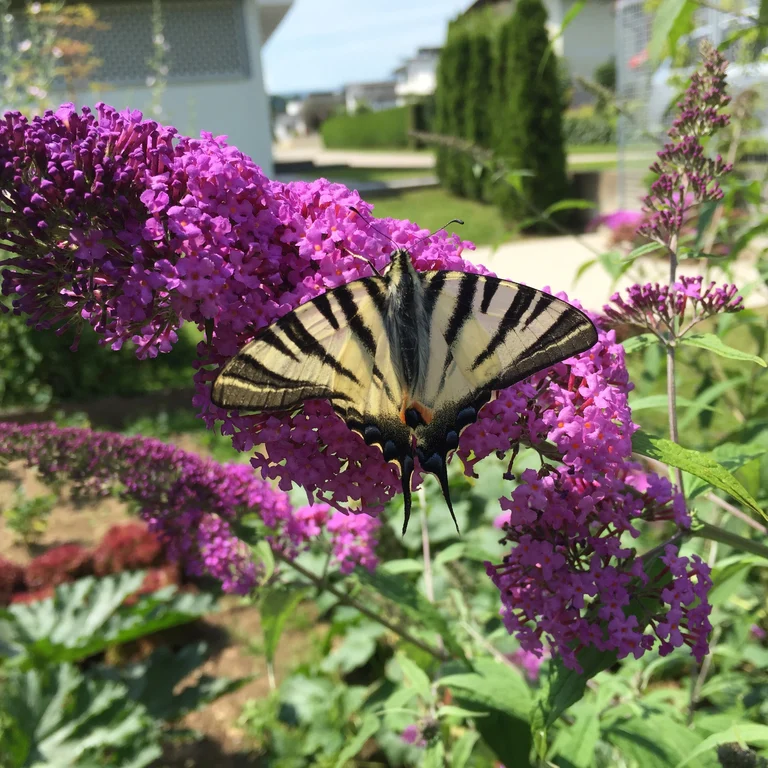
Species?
Iphiclides podalirius
